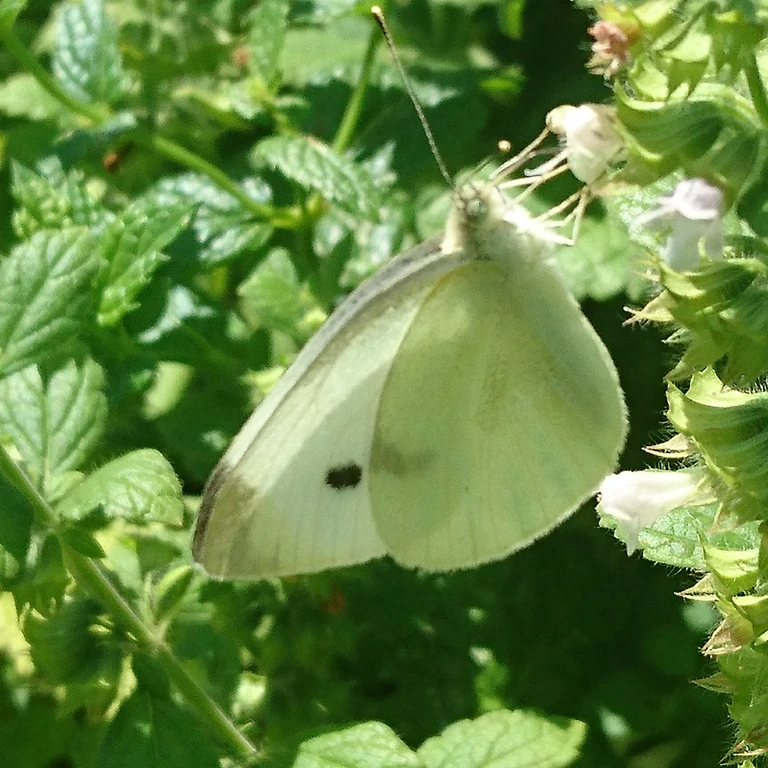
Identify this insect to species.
Pieris rapae
